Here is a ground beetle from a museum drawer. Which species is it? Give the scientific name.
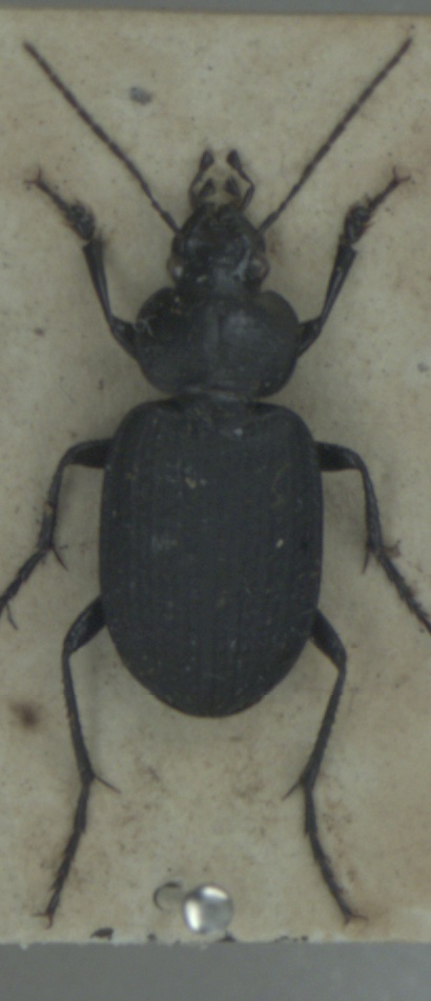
Licinus punctatulus
